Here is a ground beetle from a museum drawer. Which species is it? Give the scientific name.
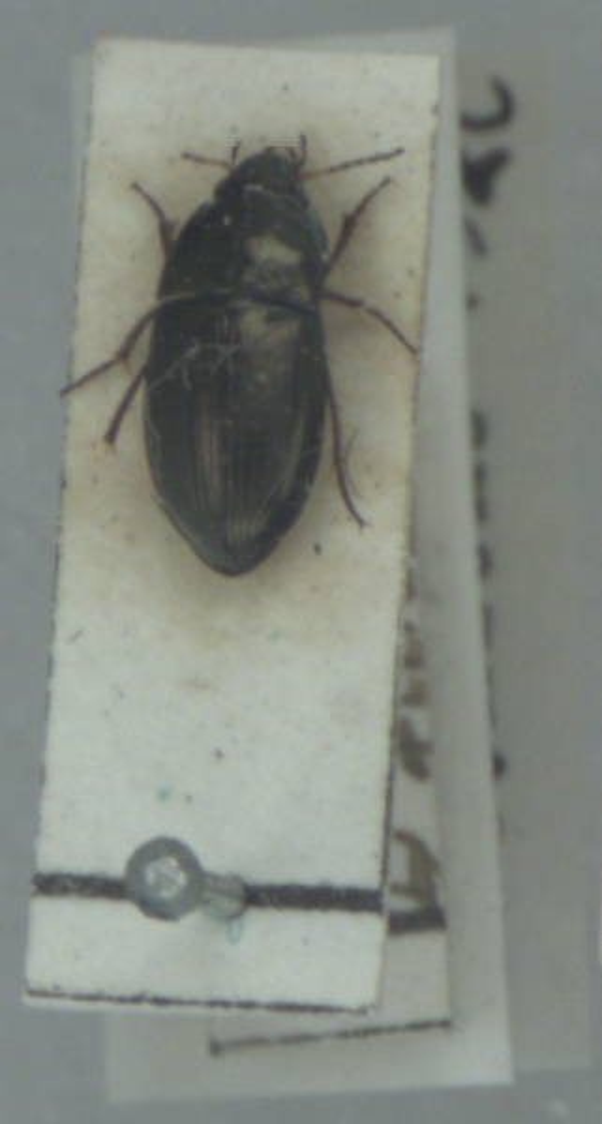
Amara communis
